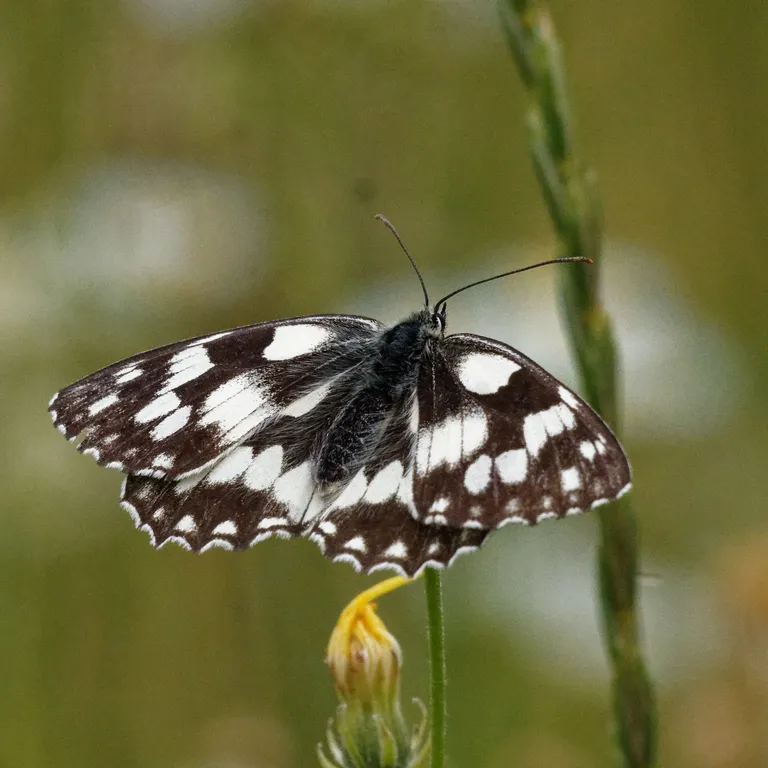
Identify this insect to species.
Melanargia galathea
